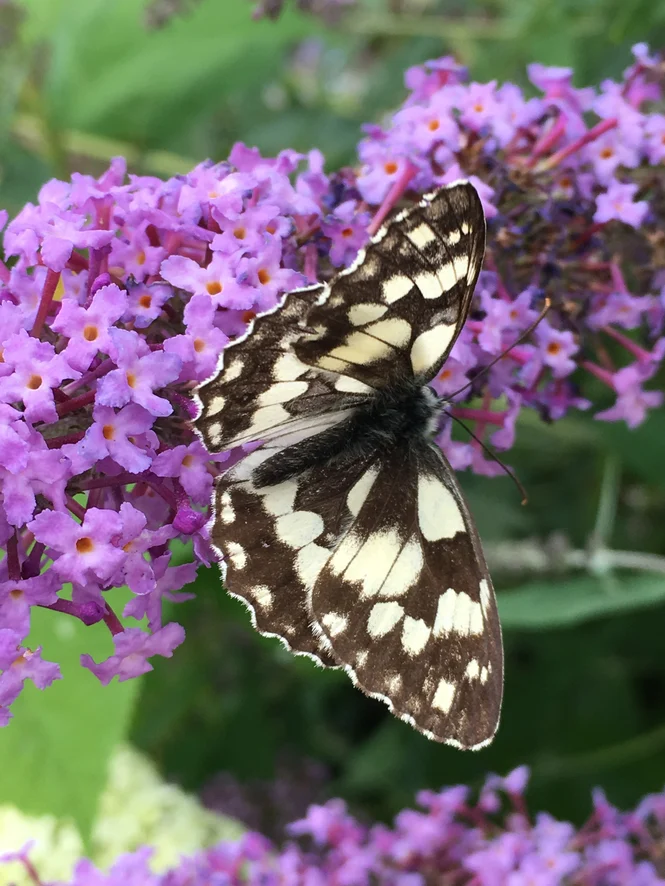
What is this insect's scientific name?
Melanargia galathea
